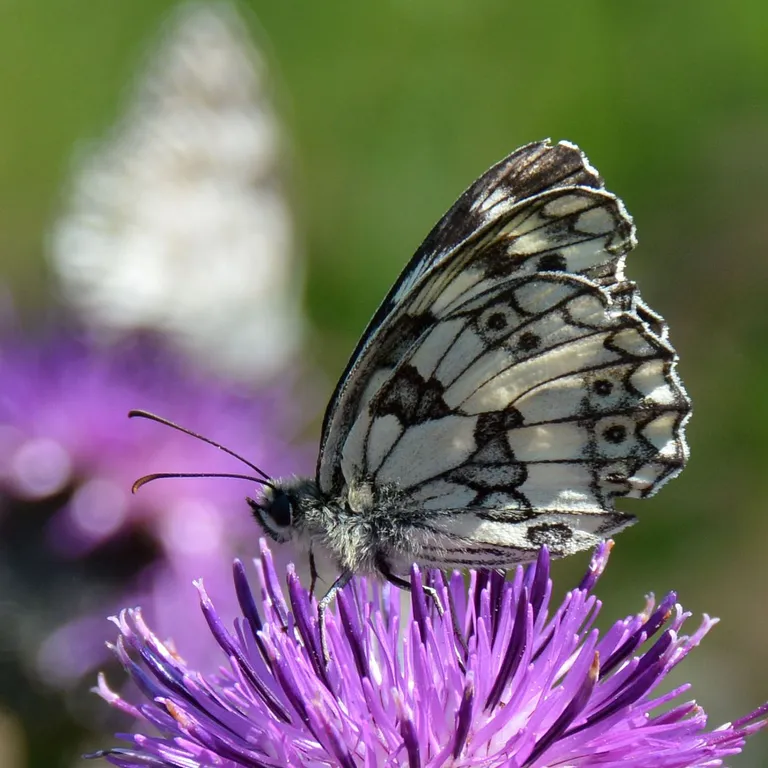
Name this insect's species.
Melanargia galathea
